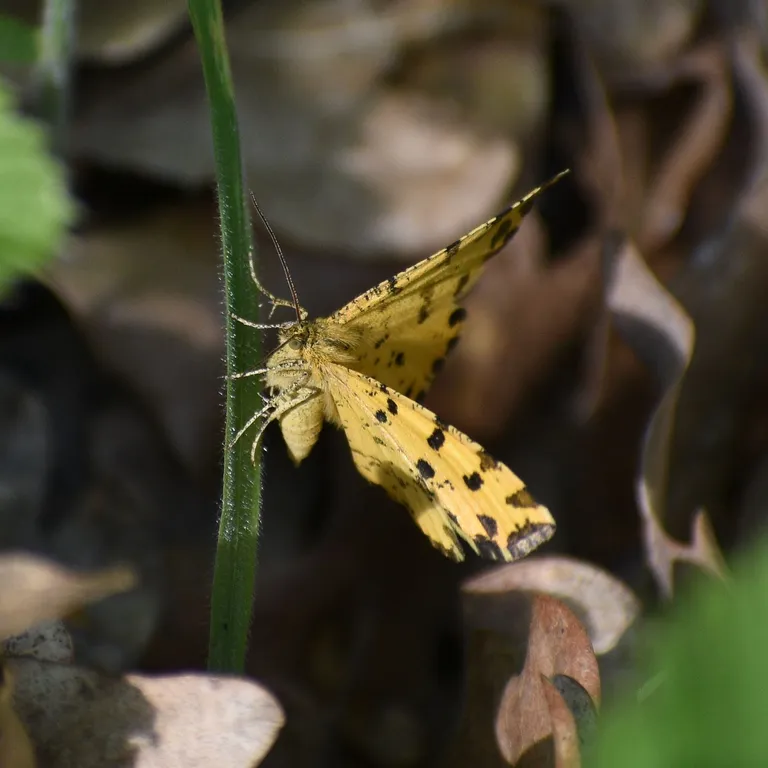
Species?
Pseudopanthera macularia
